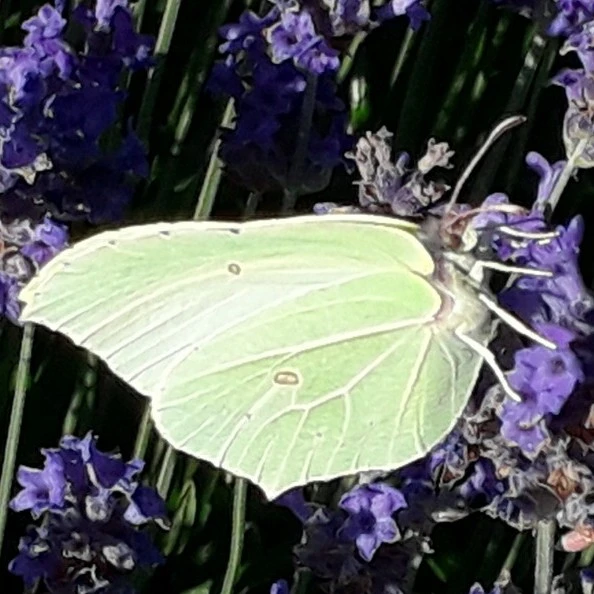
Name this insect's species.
Gonepteryx rhamni
